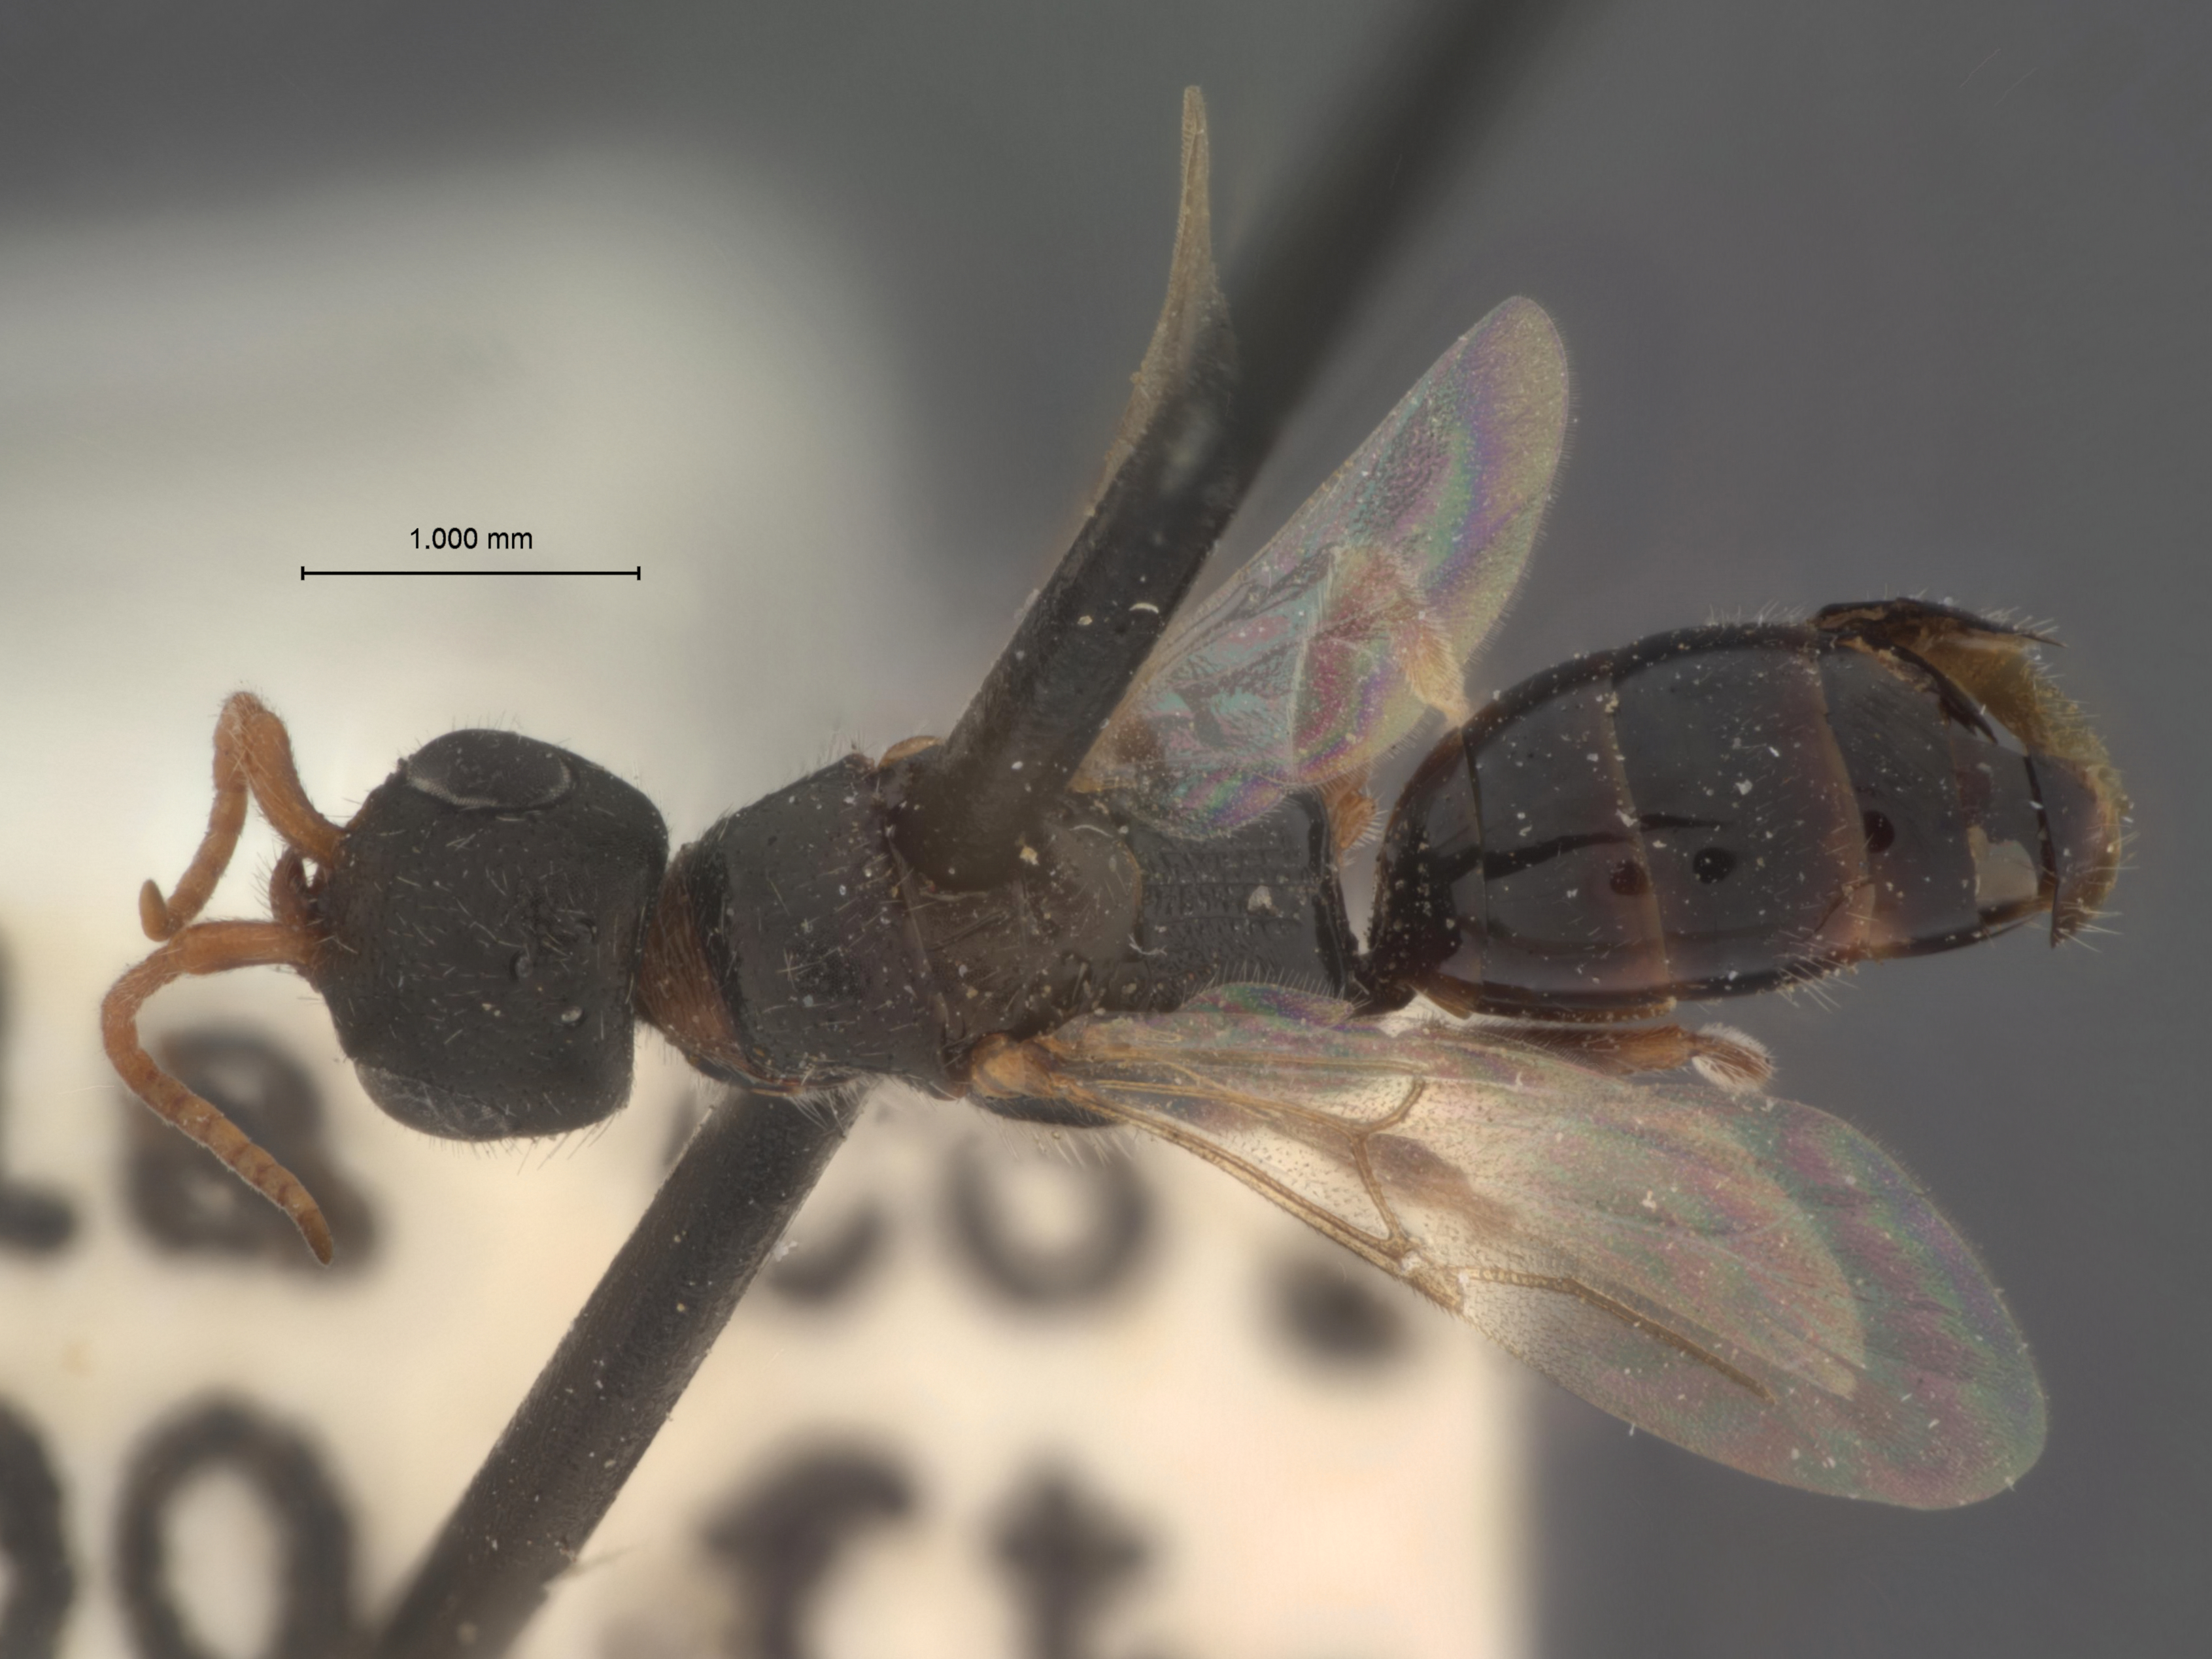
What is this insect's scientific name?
Rhabdepyris werneri
